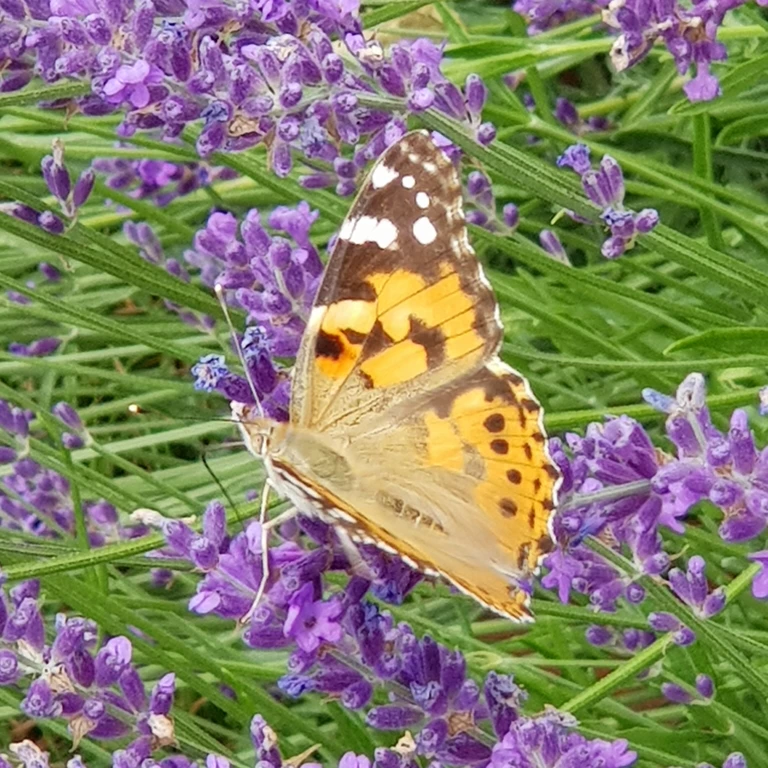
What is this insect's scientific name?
Vanessa cardui
